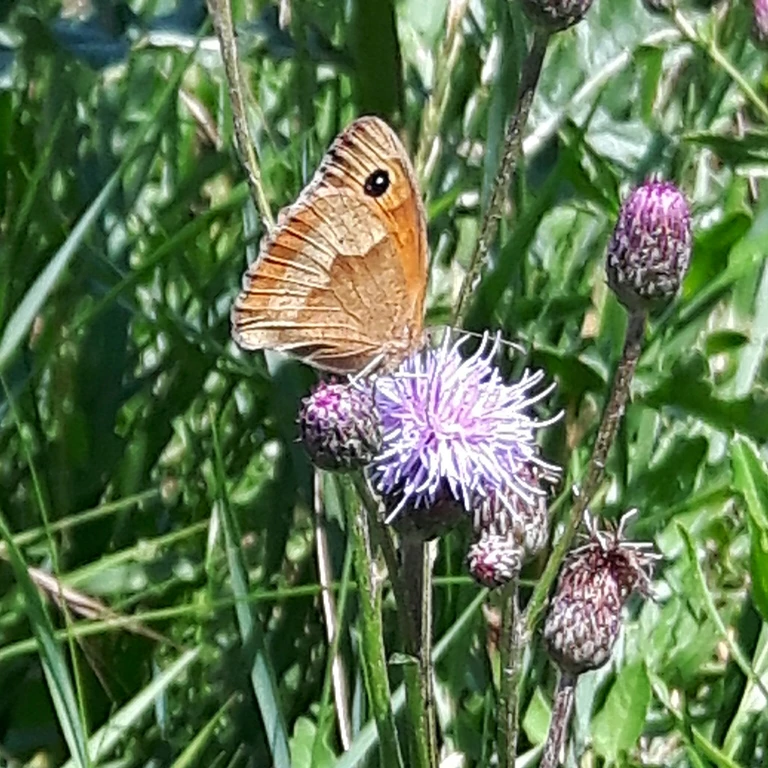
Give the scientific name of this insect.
Maniola jurtina
